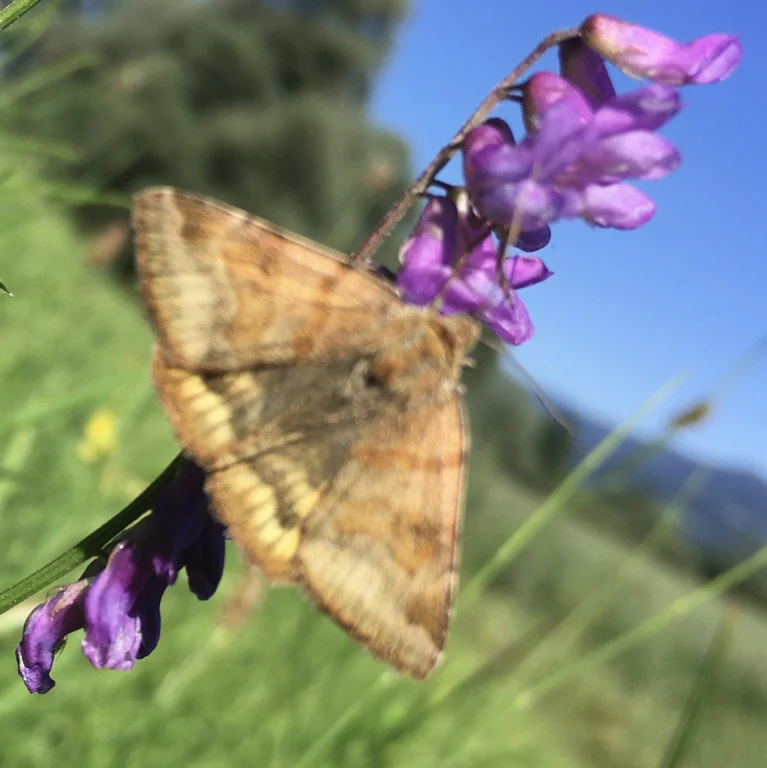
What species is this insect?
Euclidia glyphica
